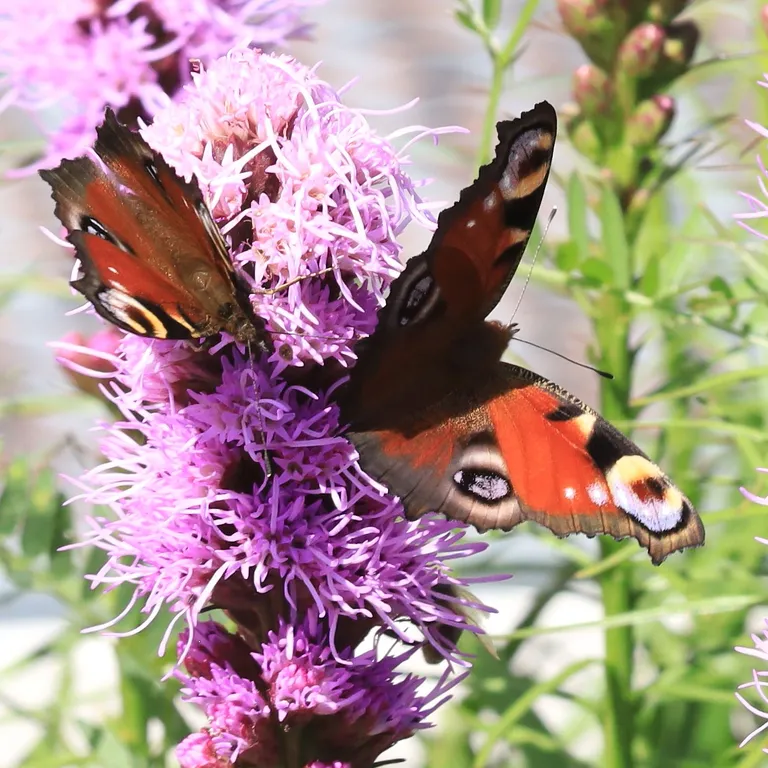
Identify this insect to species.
Aglais io
